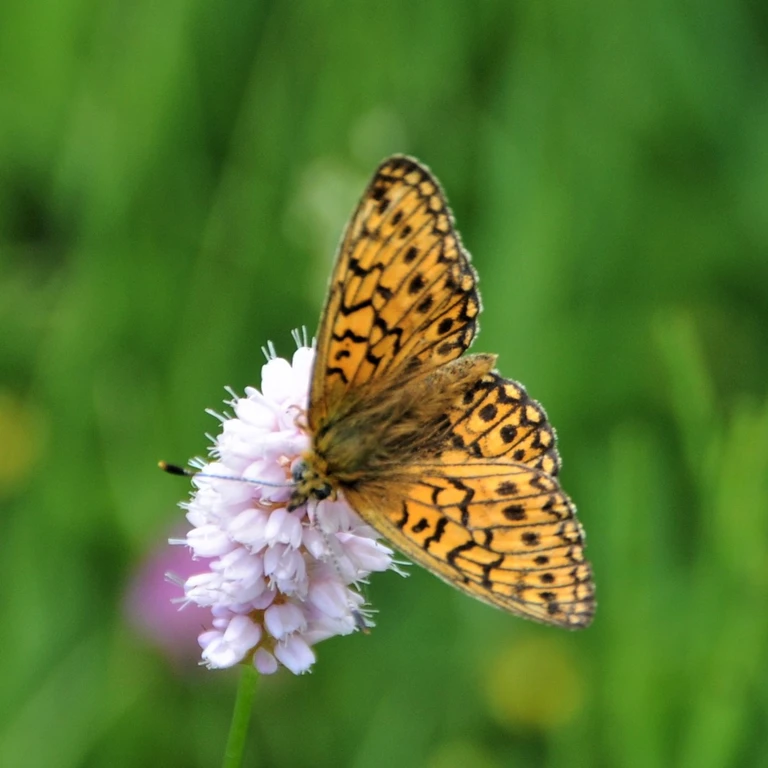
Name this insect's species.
Boloria eunomia
